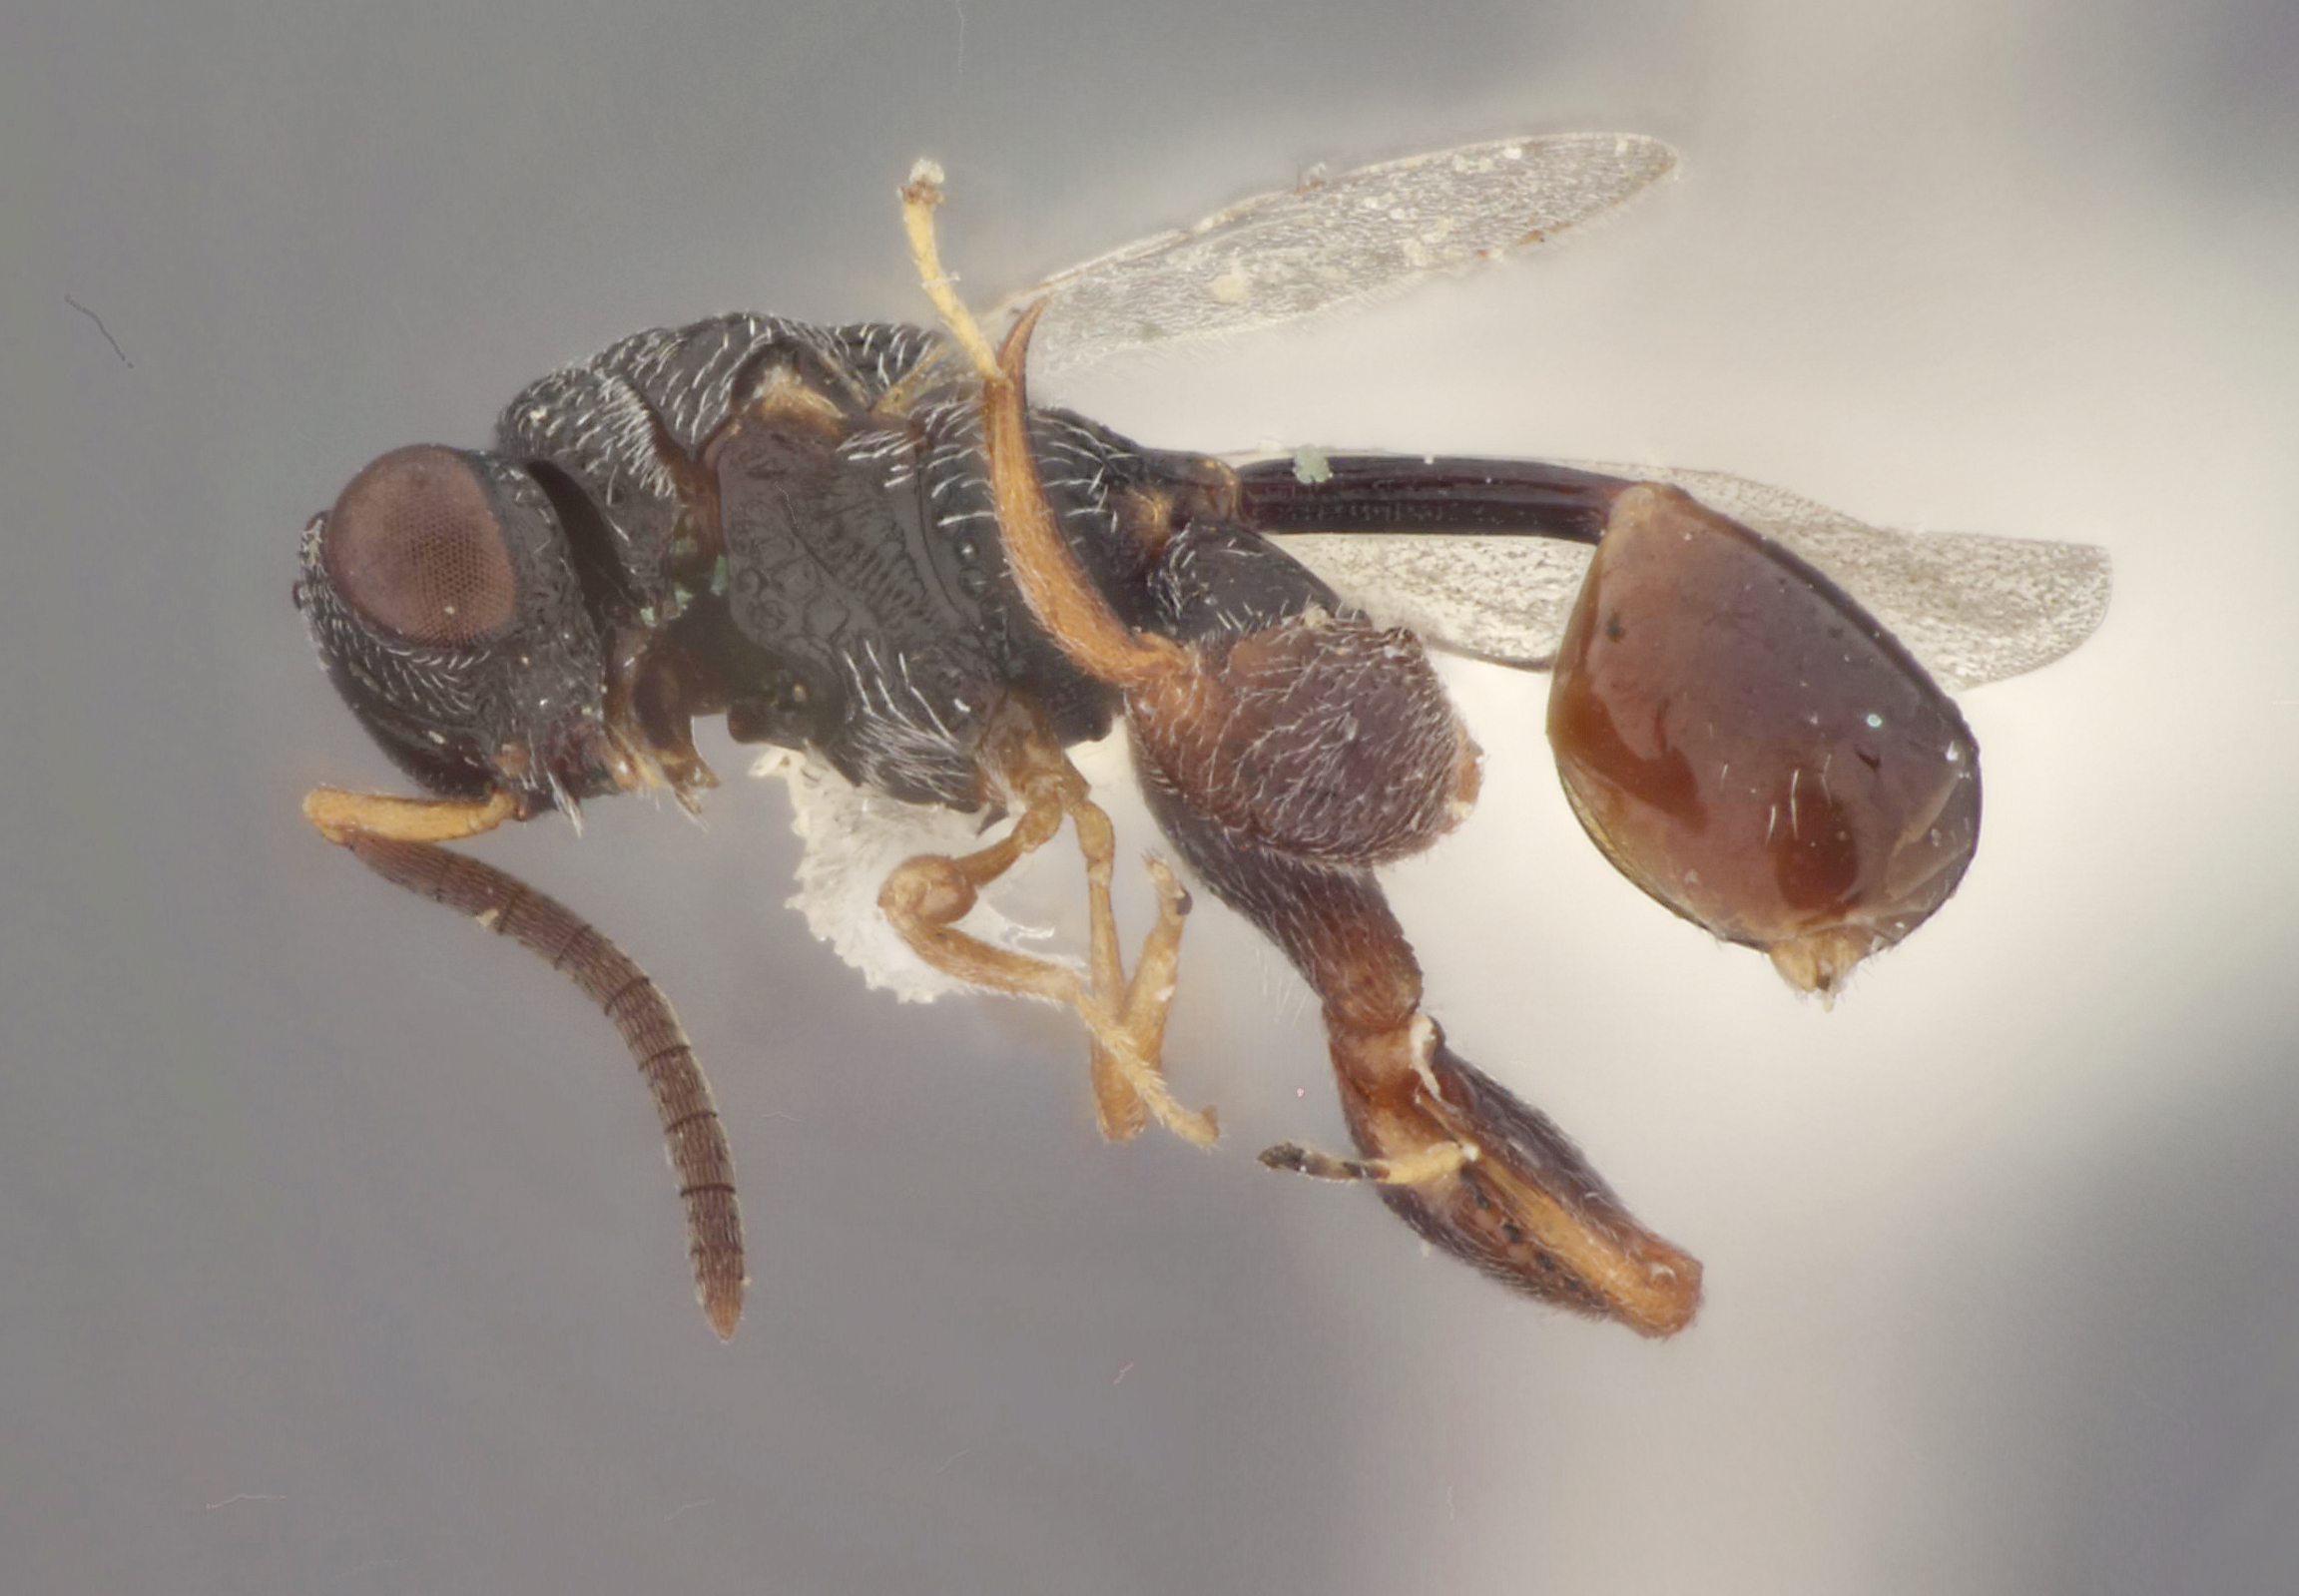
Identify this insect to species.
Chalcitella nilamburensis
